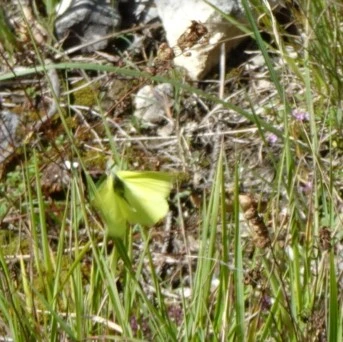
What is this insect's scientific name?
Gonepteryx rhamni
